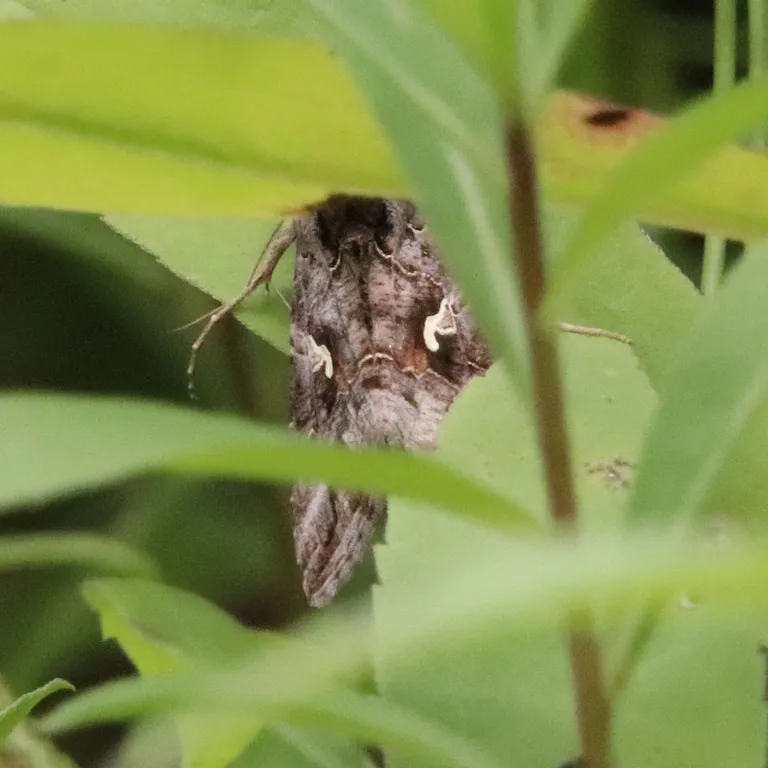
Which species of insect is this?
Autographa gamma
